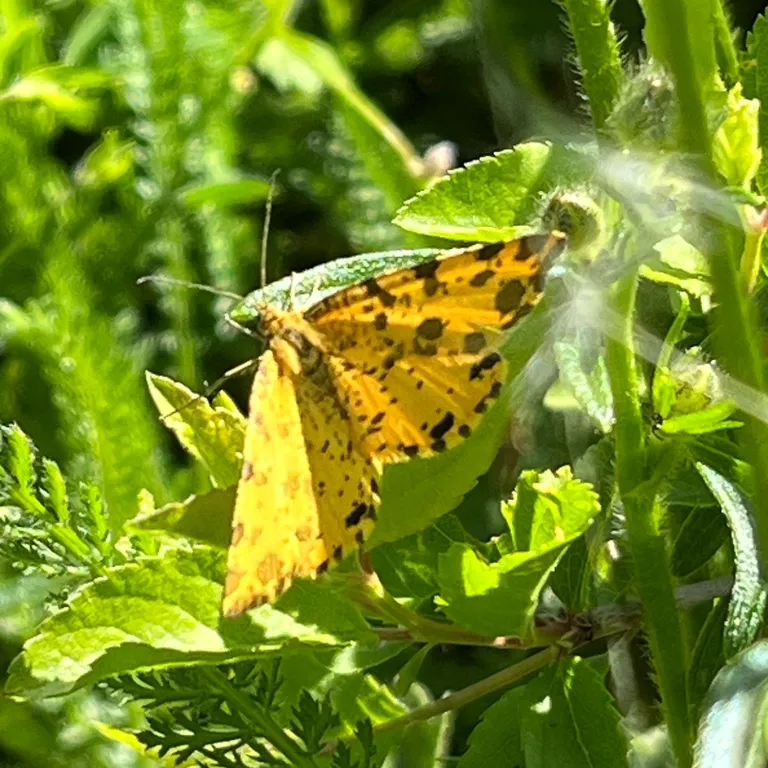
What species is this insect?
Pseudopanthera macularia
